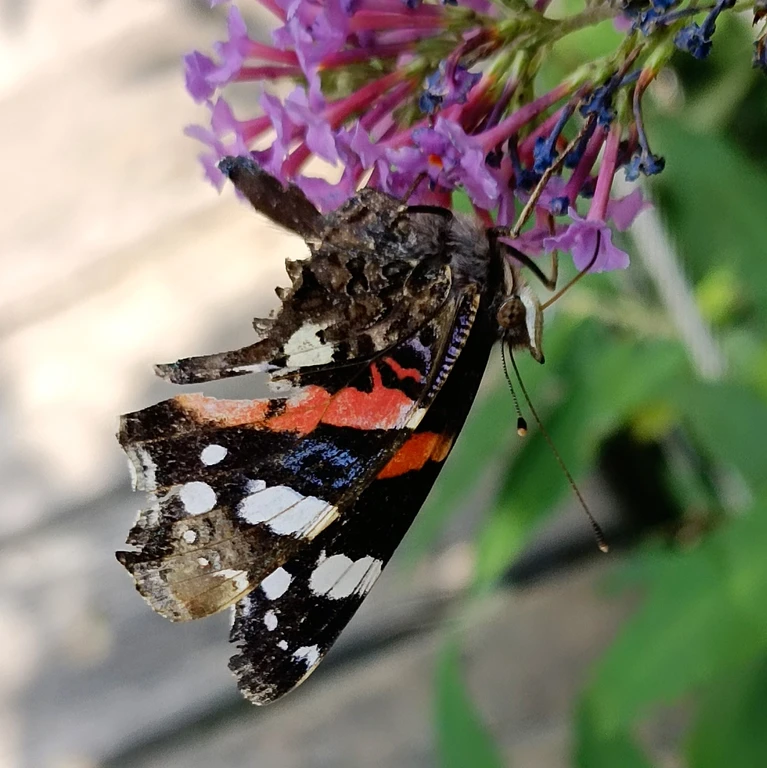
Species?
Vanessa atalanta
